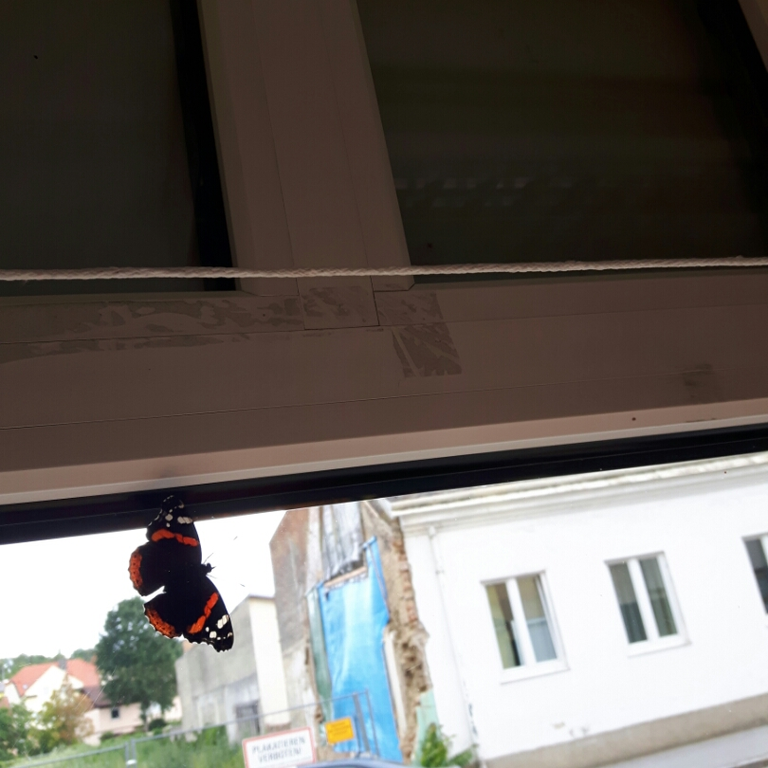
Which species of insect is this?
Vanessa atalanta
